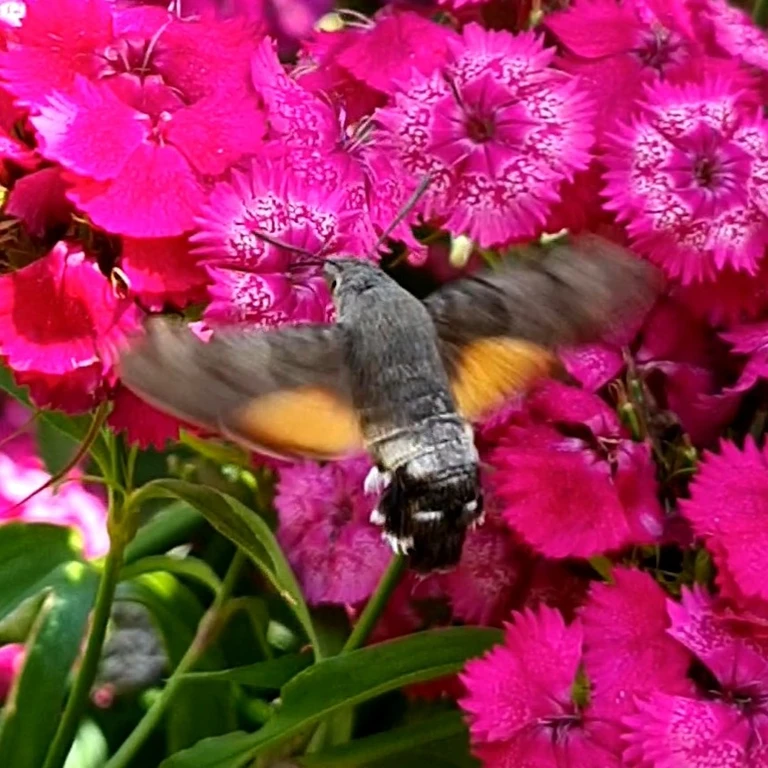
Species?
Macroglossum stellatarum
